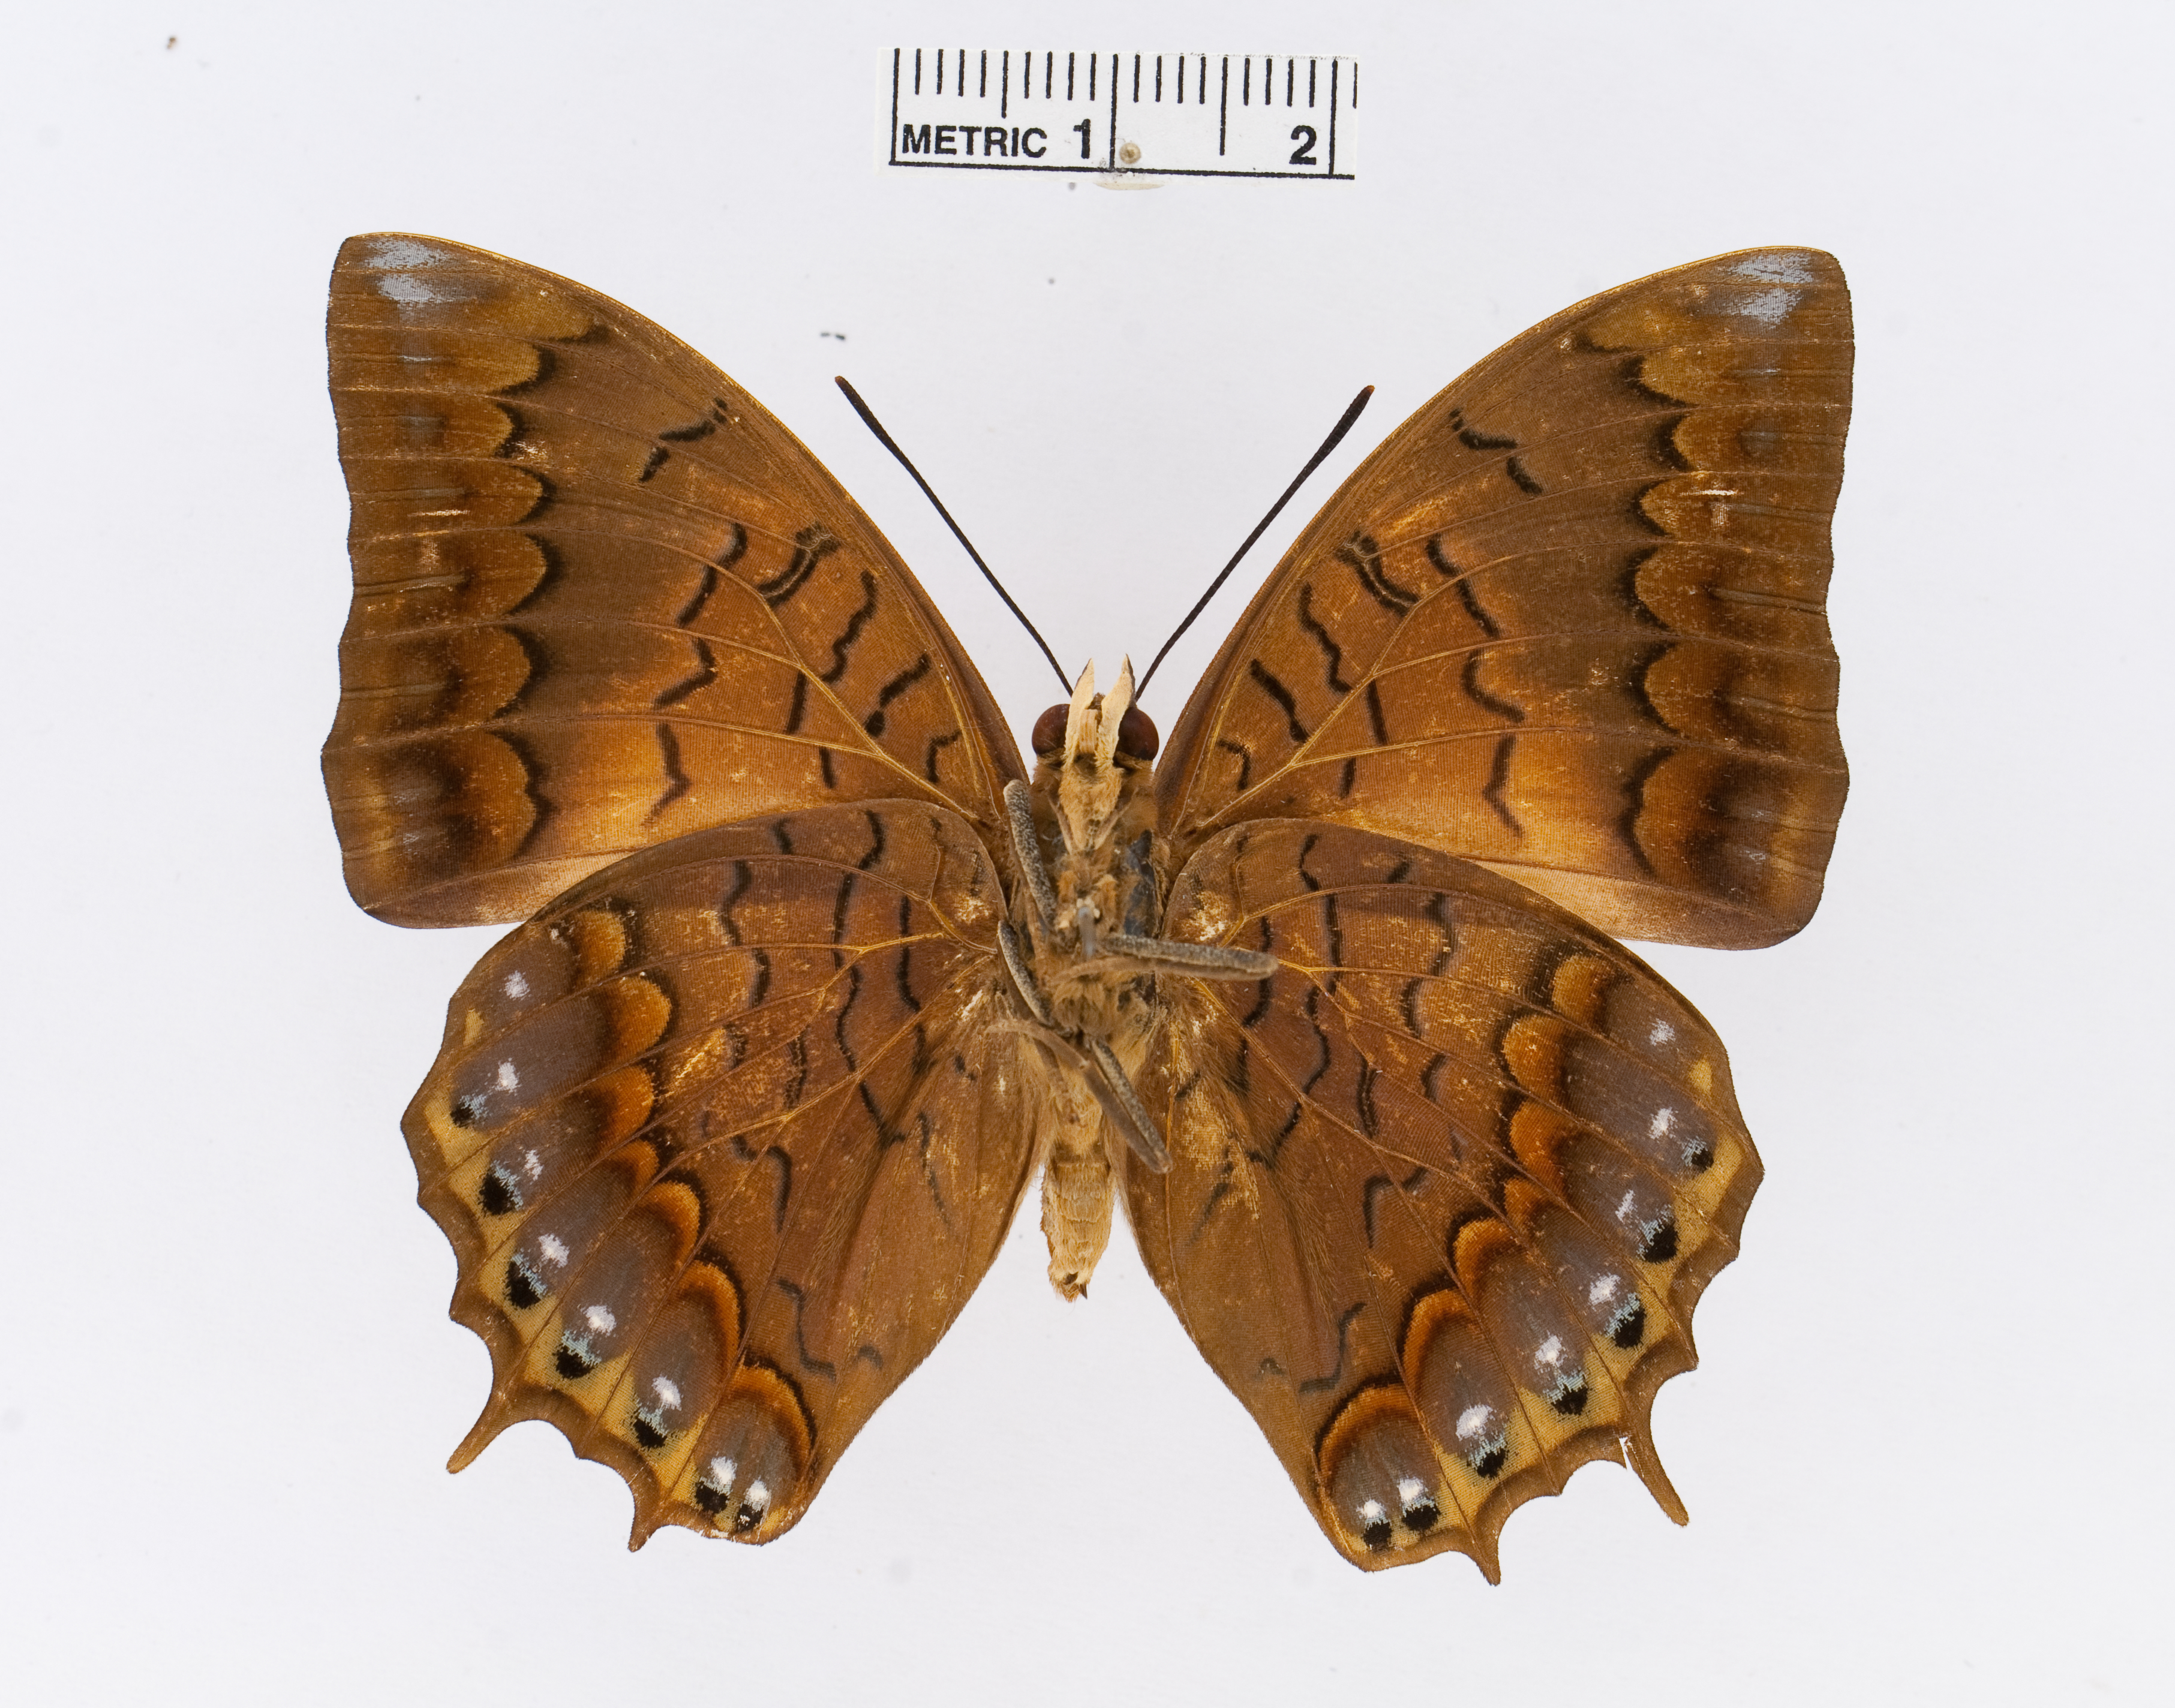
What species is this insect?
Charaxes latona
